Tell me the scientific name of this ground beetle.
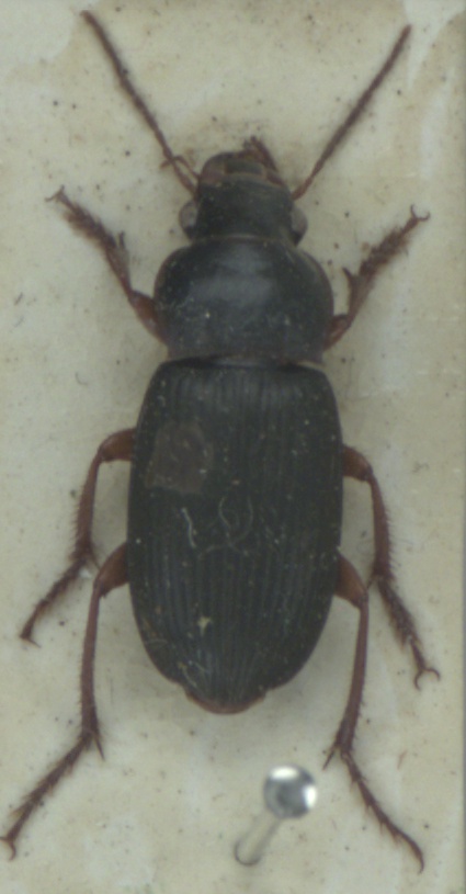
Harpalus rufipes
